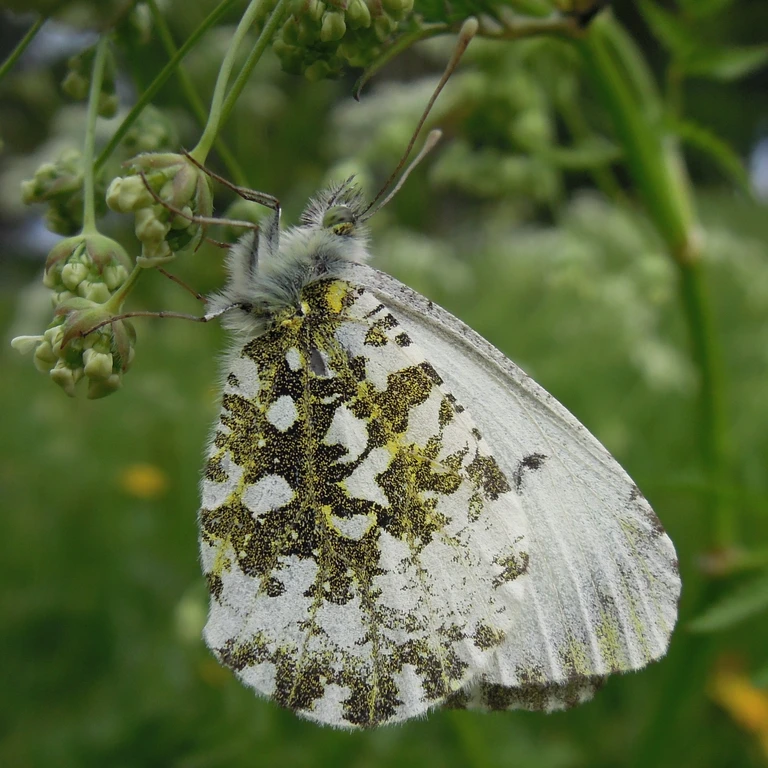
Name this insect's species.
Anthocharis cardamines
